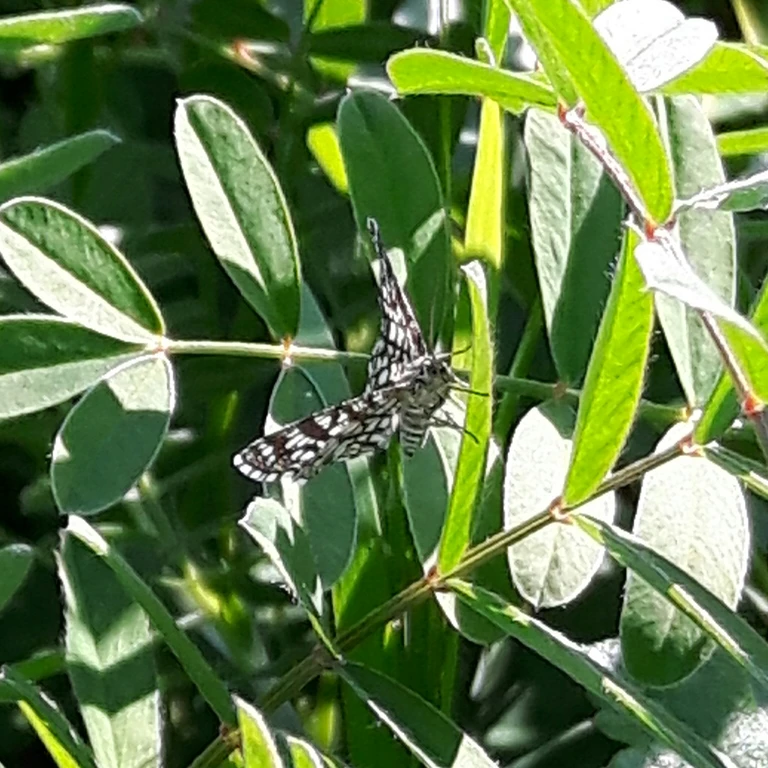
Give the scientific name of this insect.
Chiasmia clathrata
